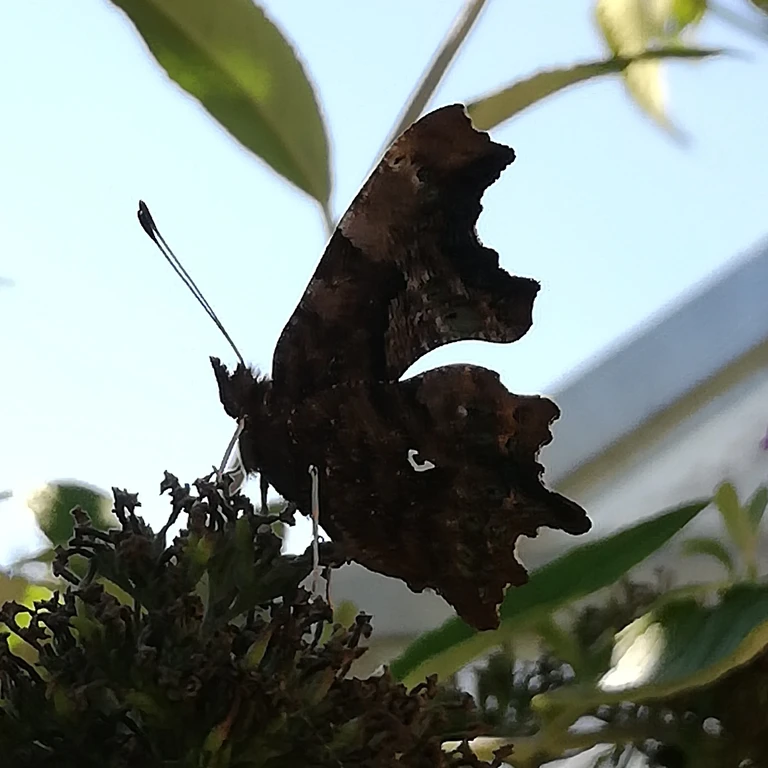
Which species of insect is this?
Polygonia c-album
